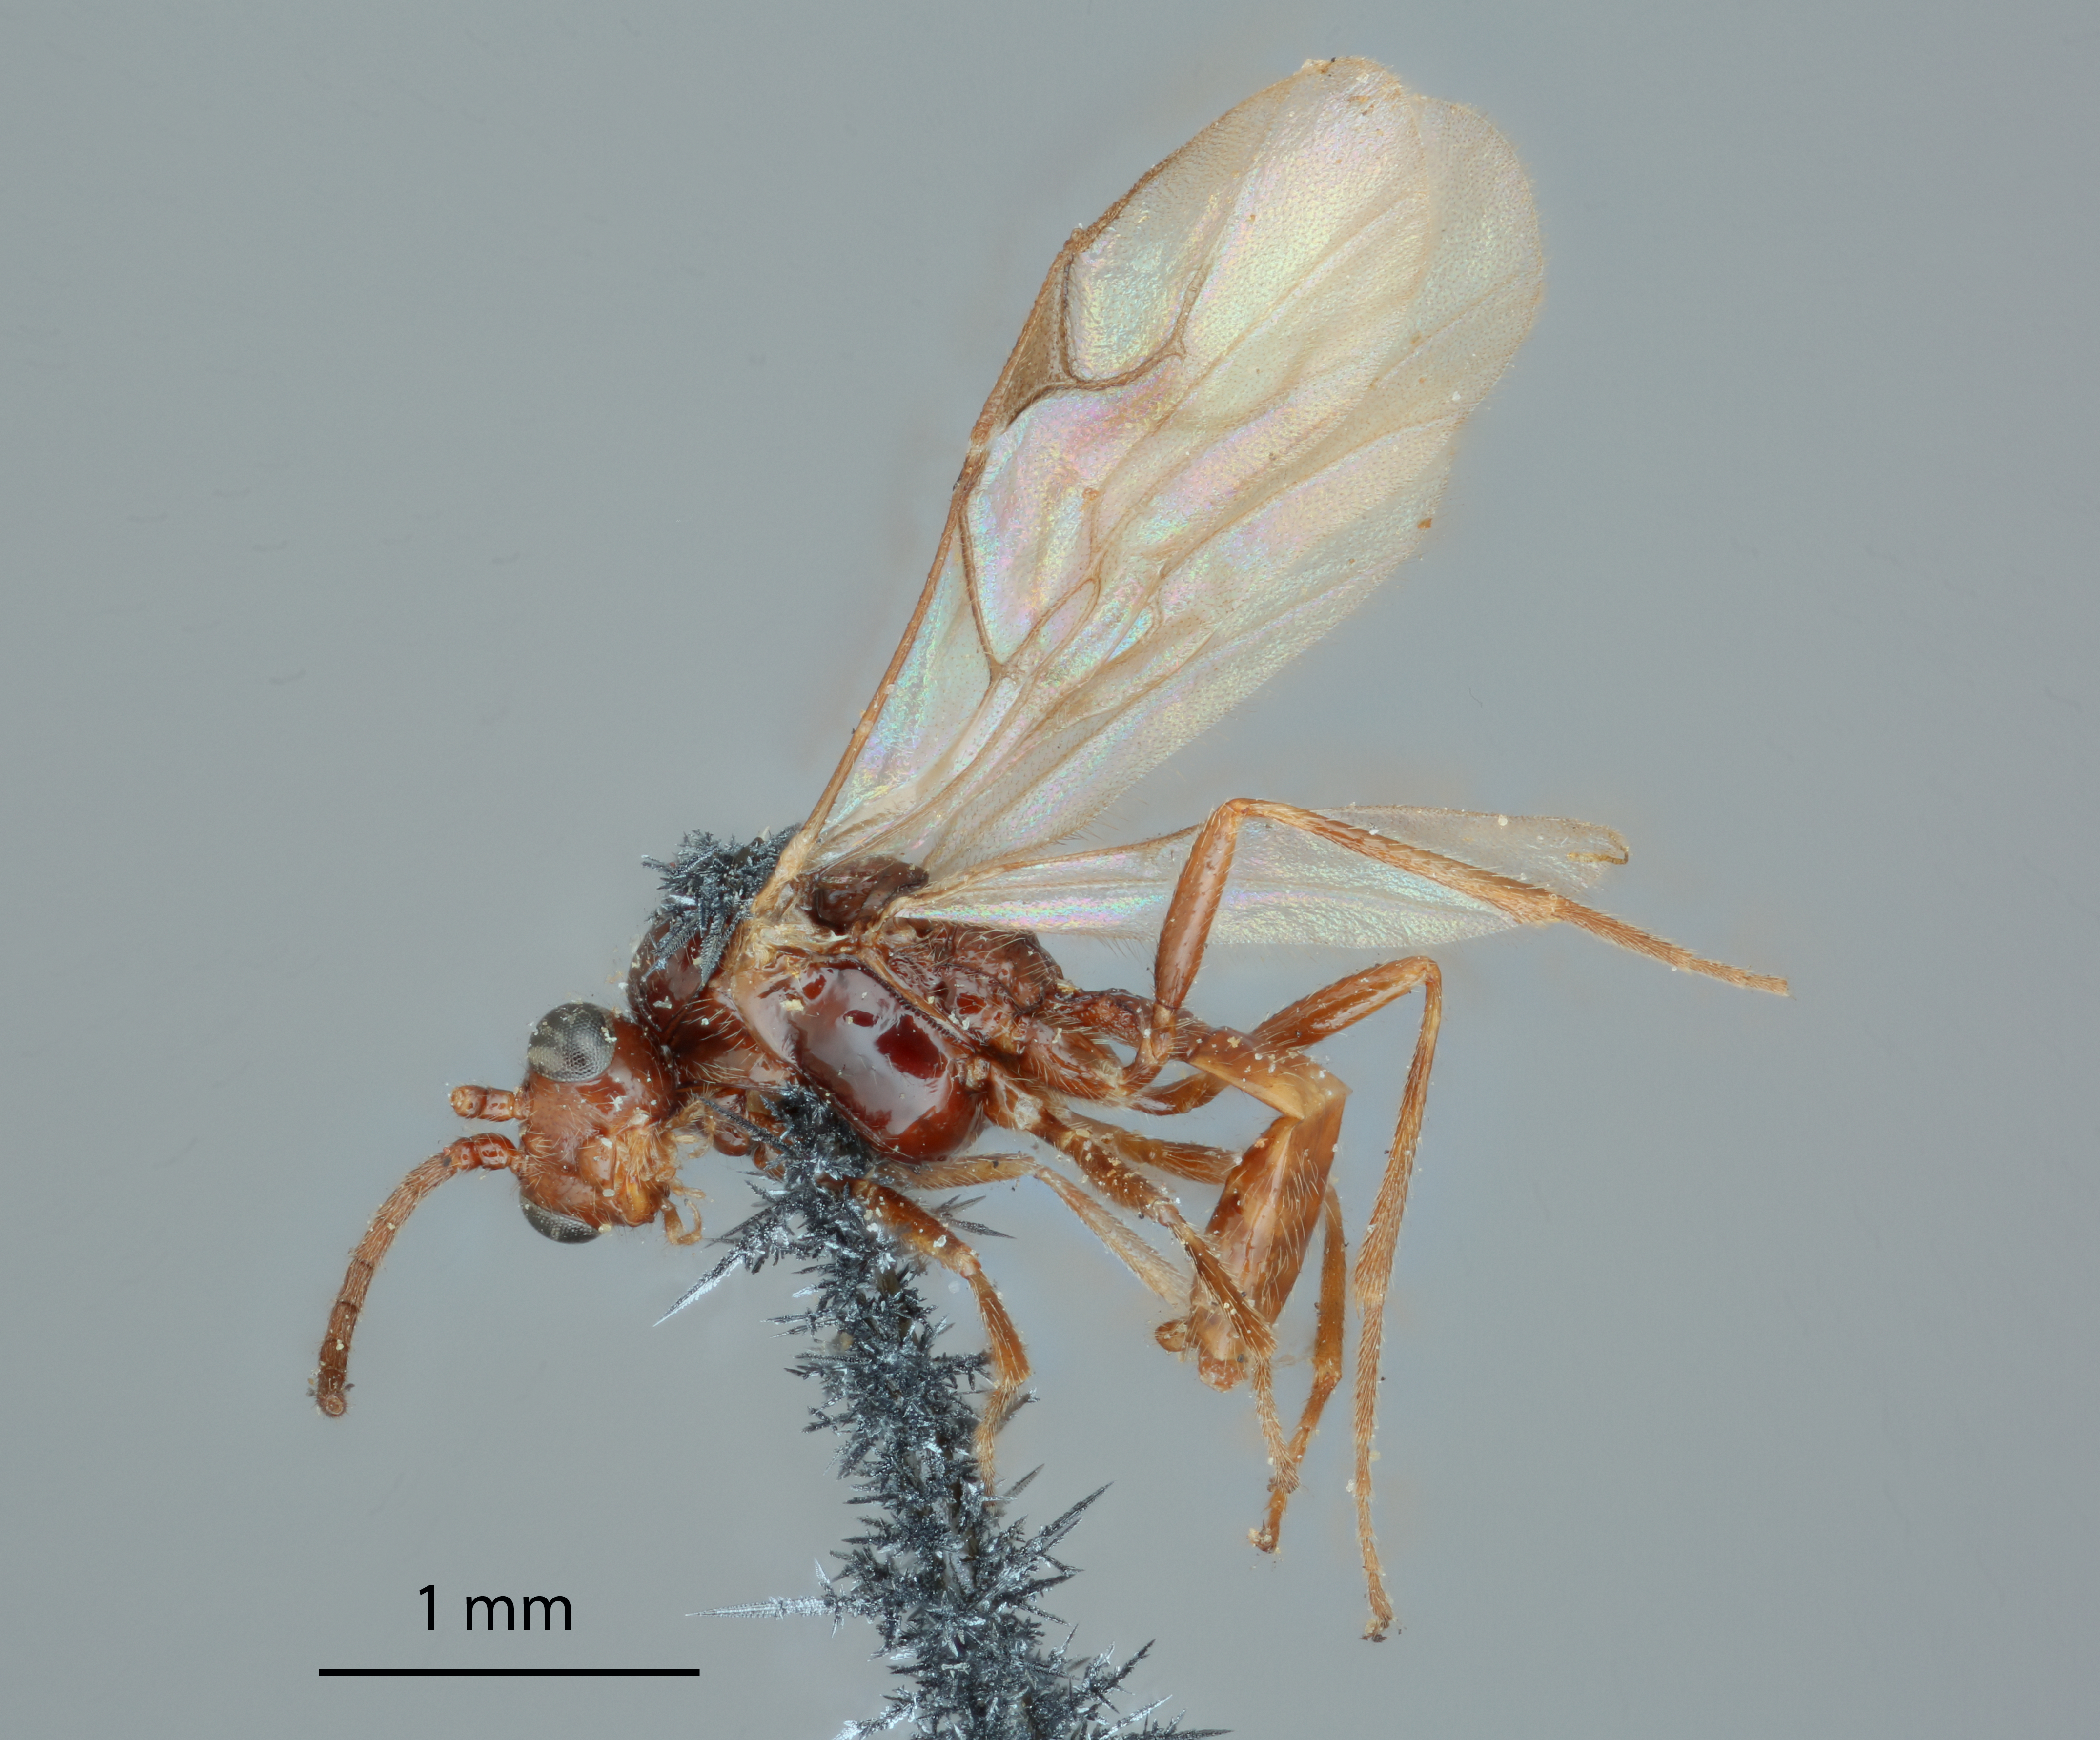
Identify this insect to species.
Aphidius pterocommae
